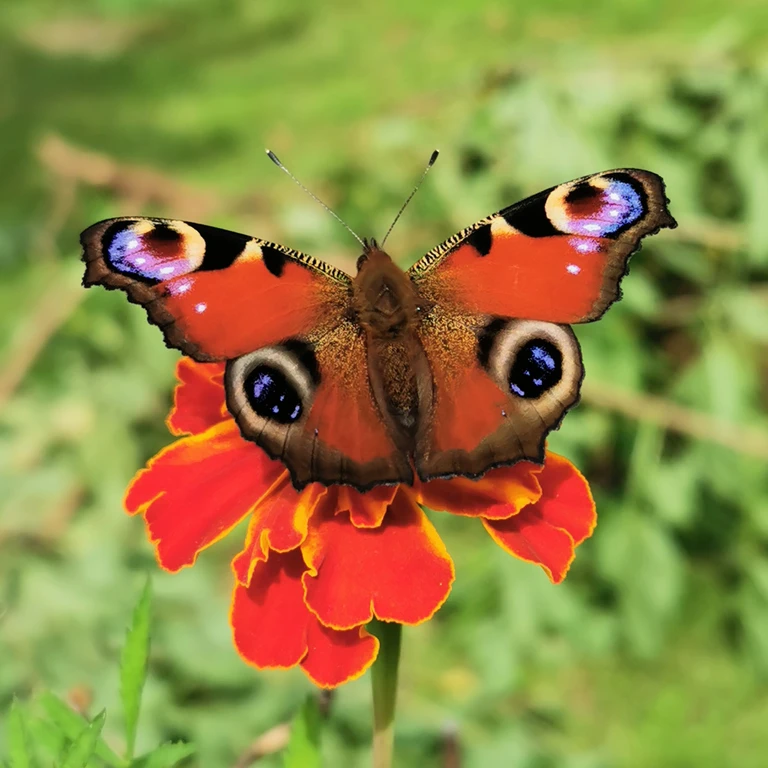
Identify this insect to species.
Aglais io
